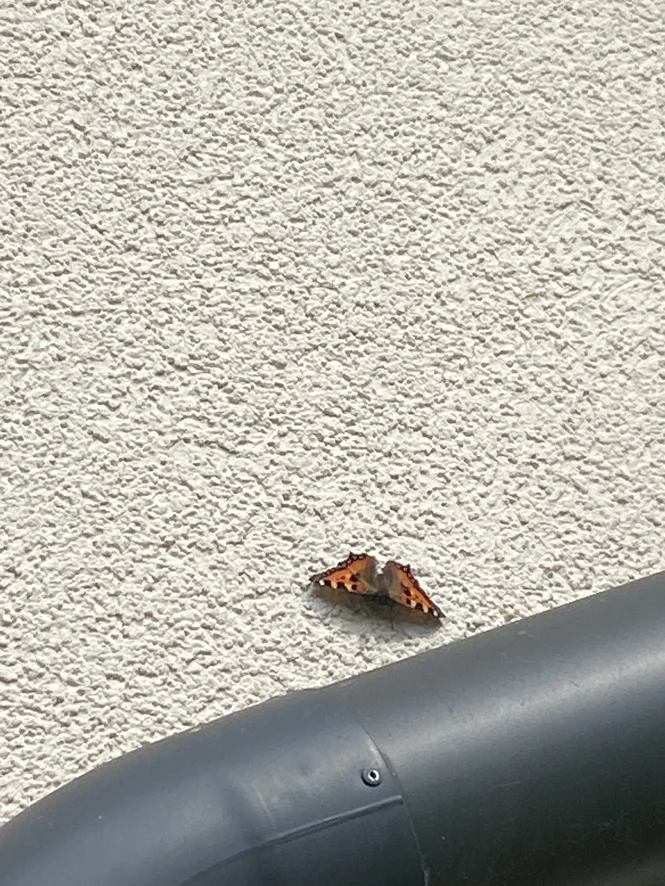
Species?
Aglais urticae
